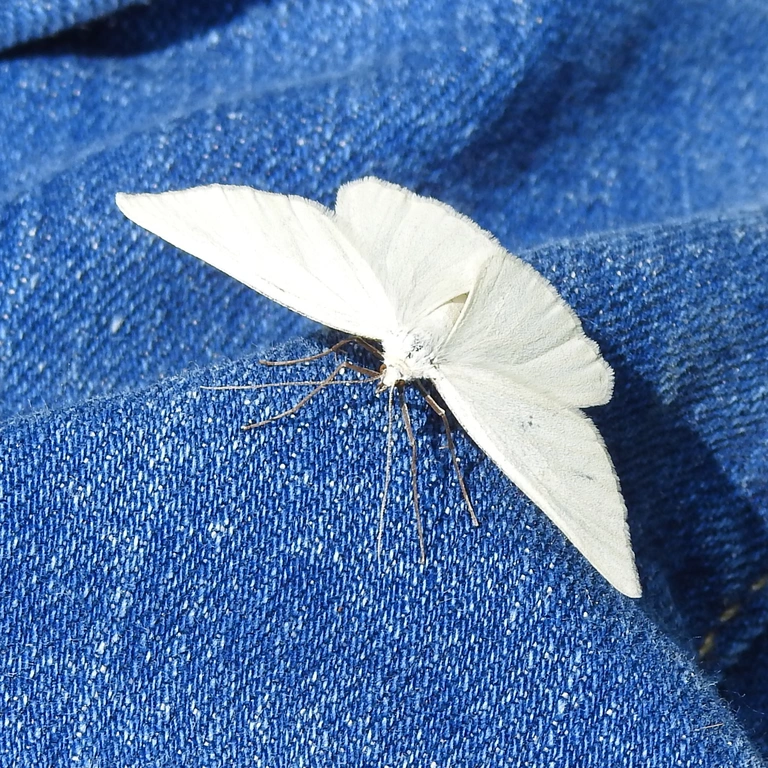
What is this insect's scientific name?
Siona lineata
